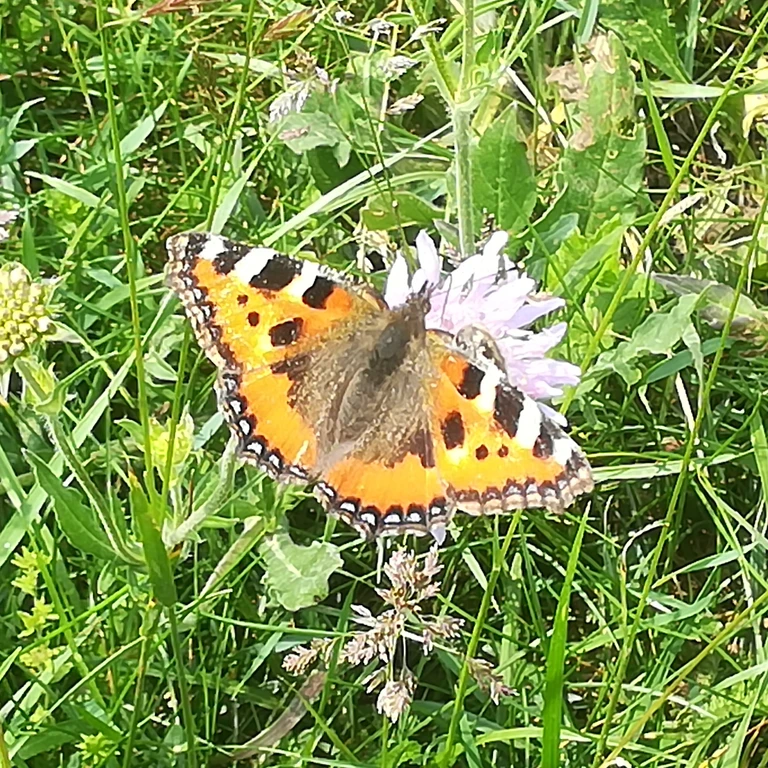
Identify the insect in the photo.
Aglais urticae
